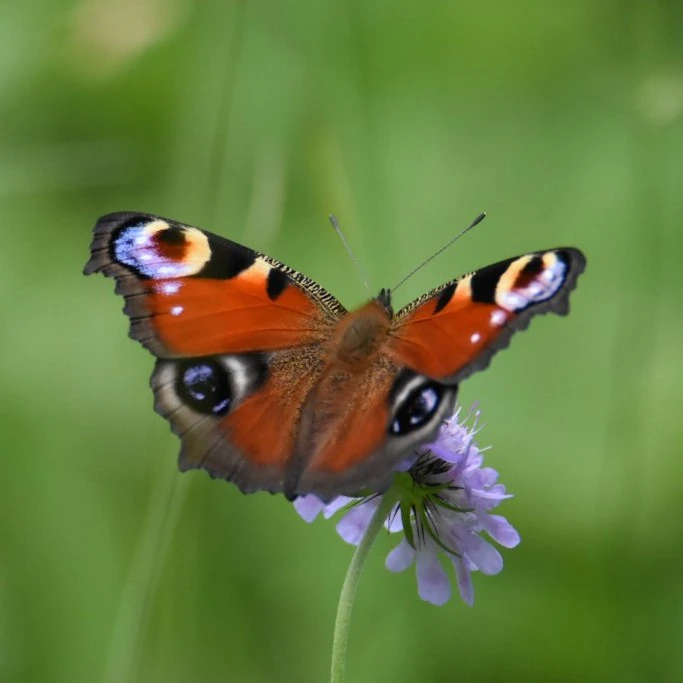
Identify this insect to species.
Aglais io
